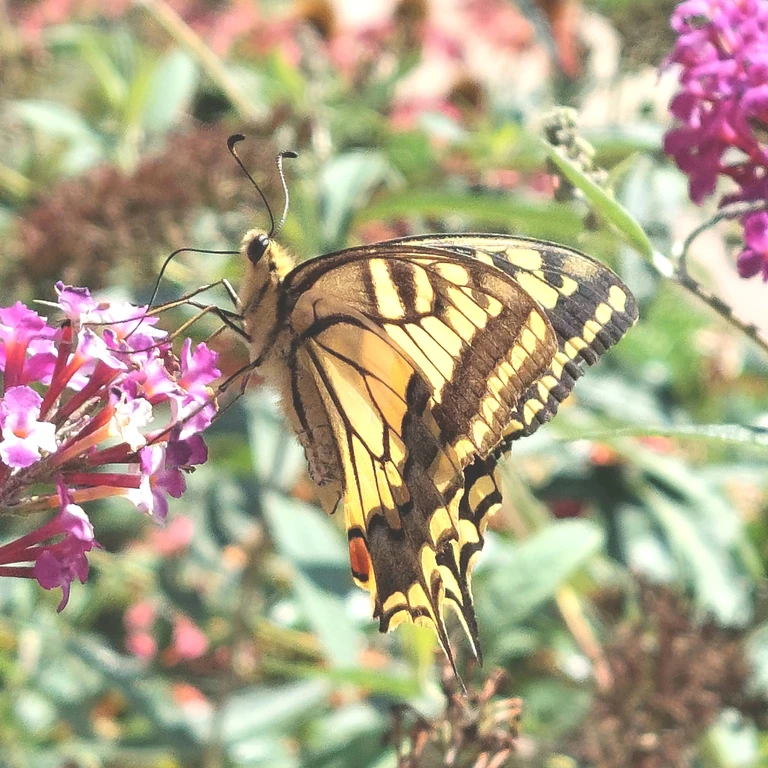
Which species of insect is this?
Papilio machaon
